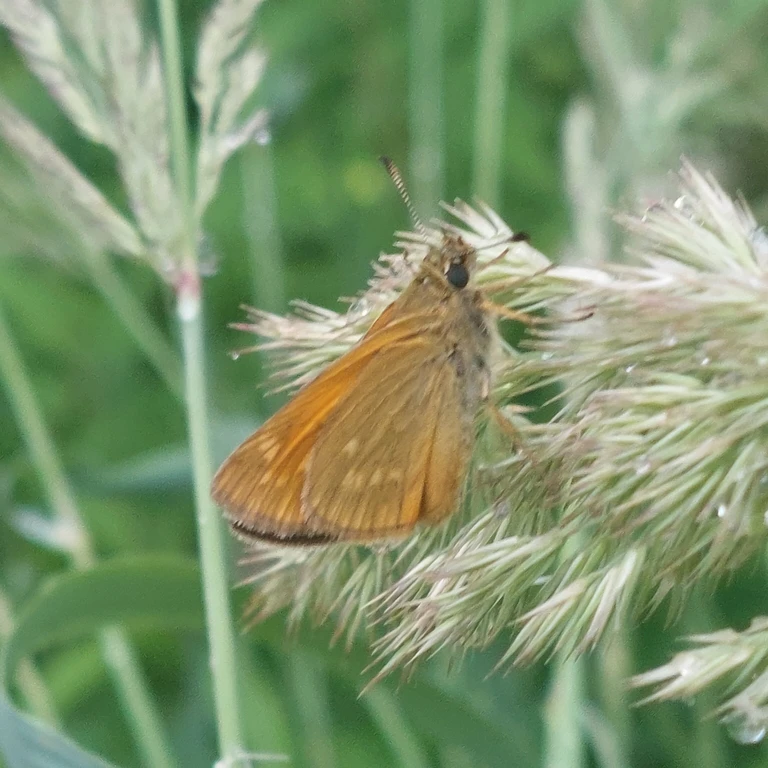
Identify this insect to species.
Ochlodes sylvanus (also Ochlodes venata)
